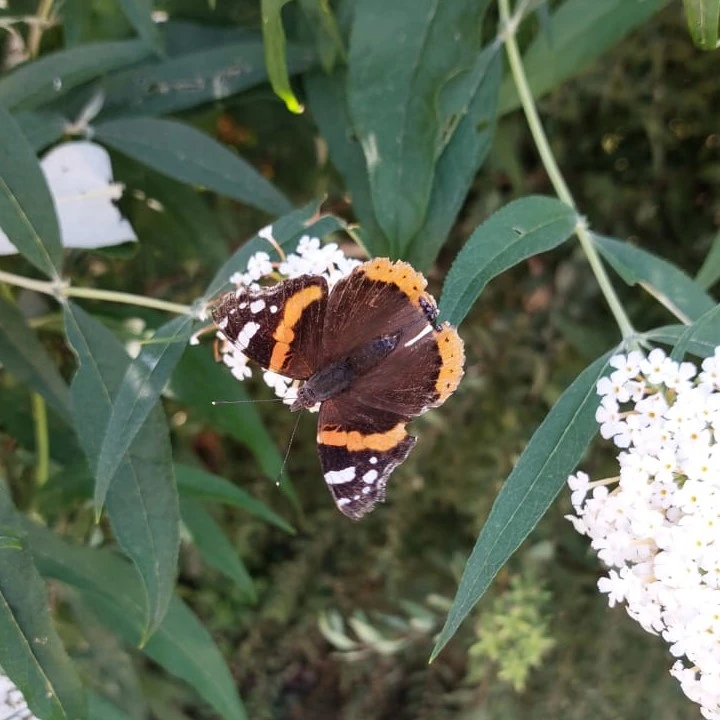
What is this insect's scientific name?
Vanessa atalanta
